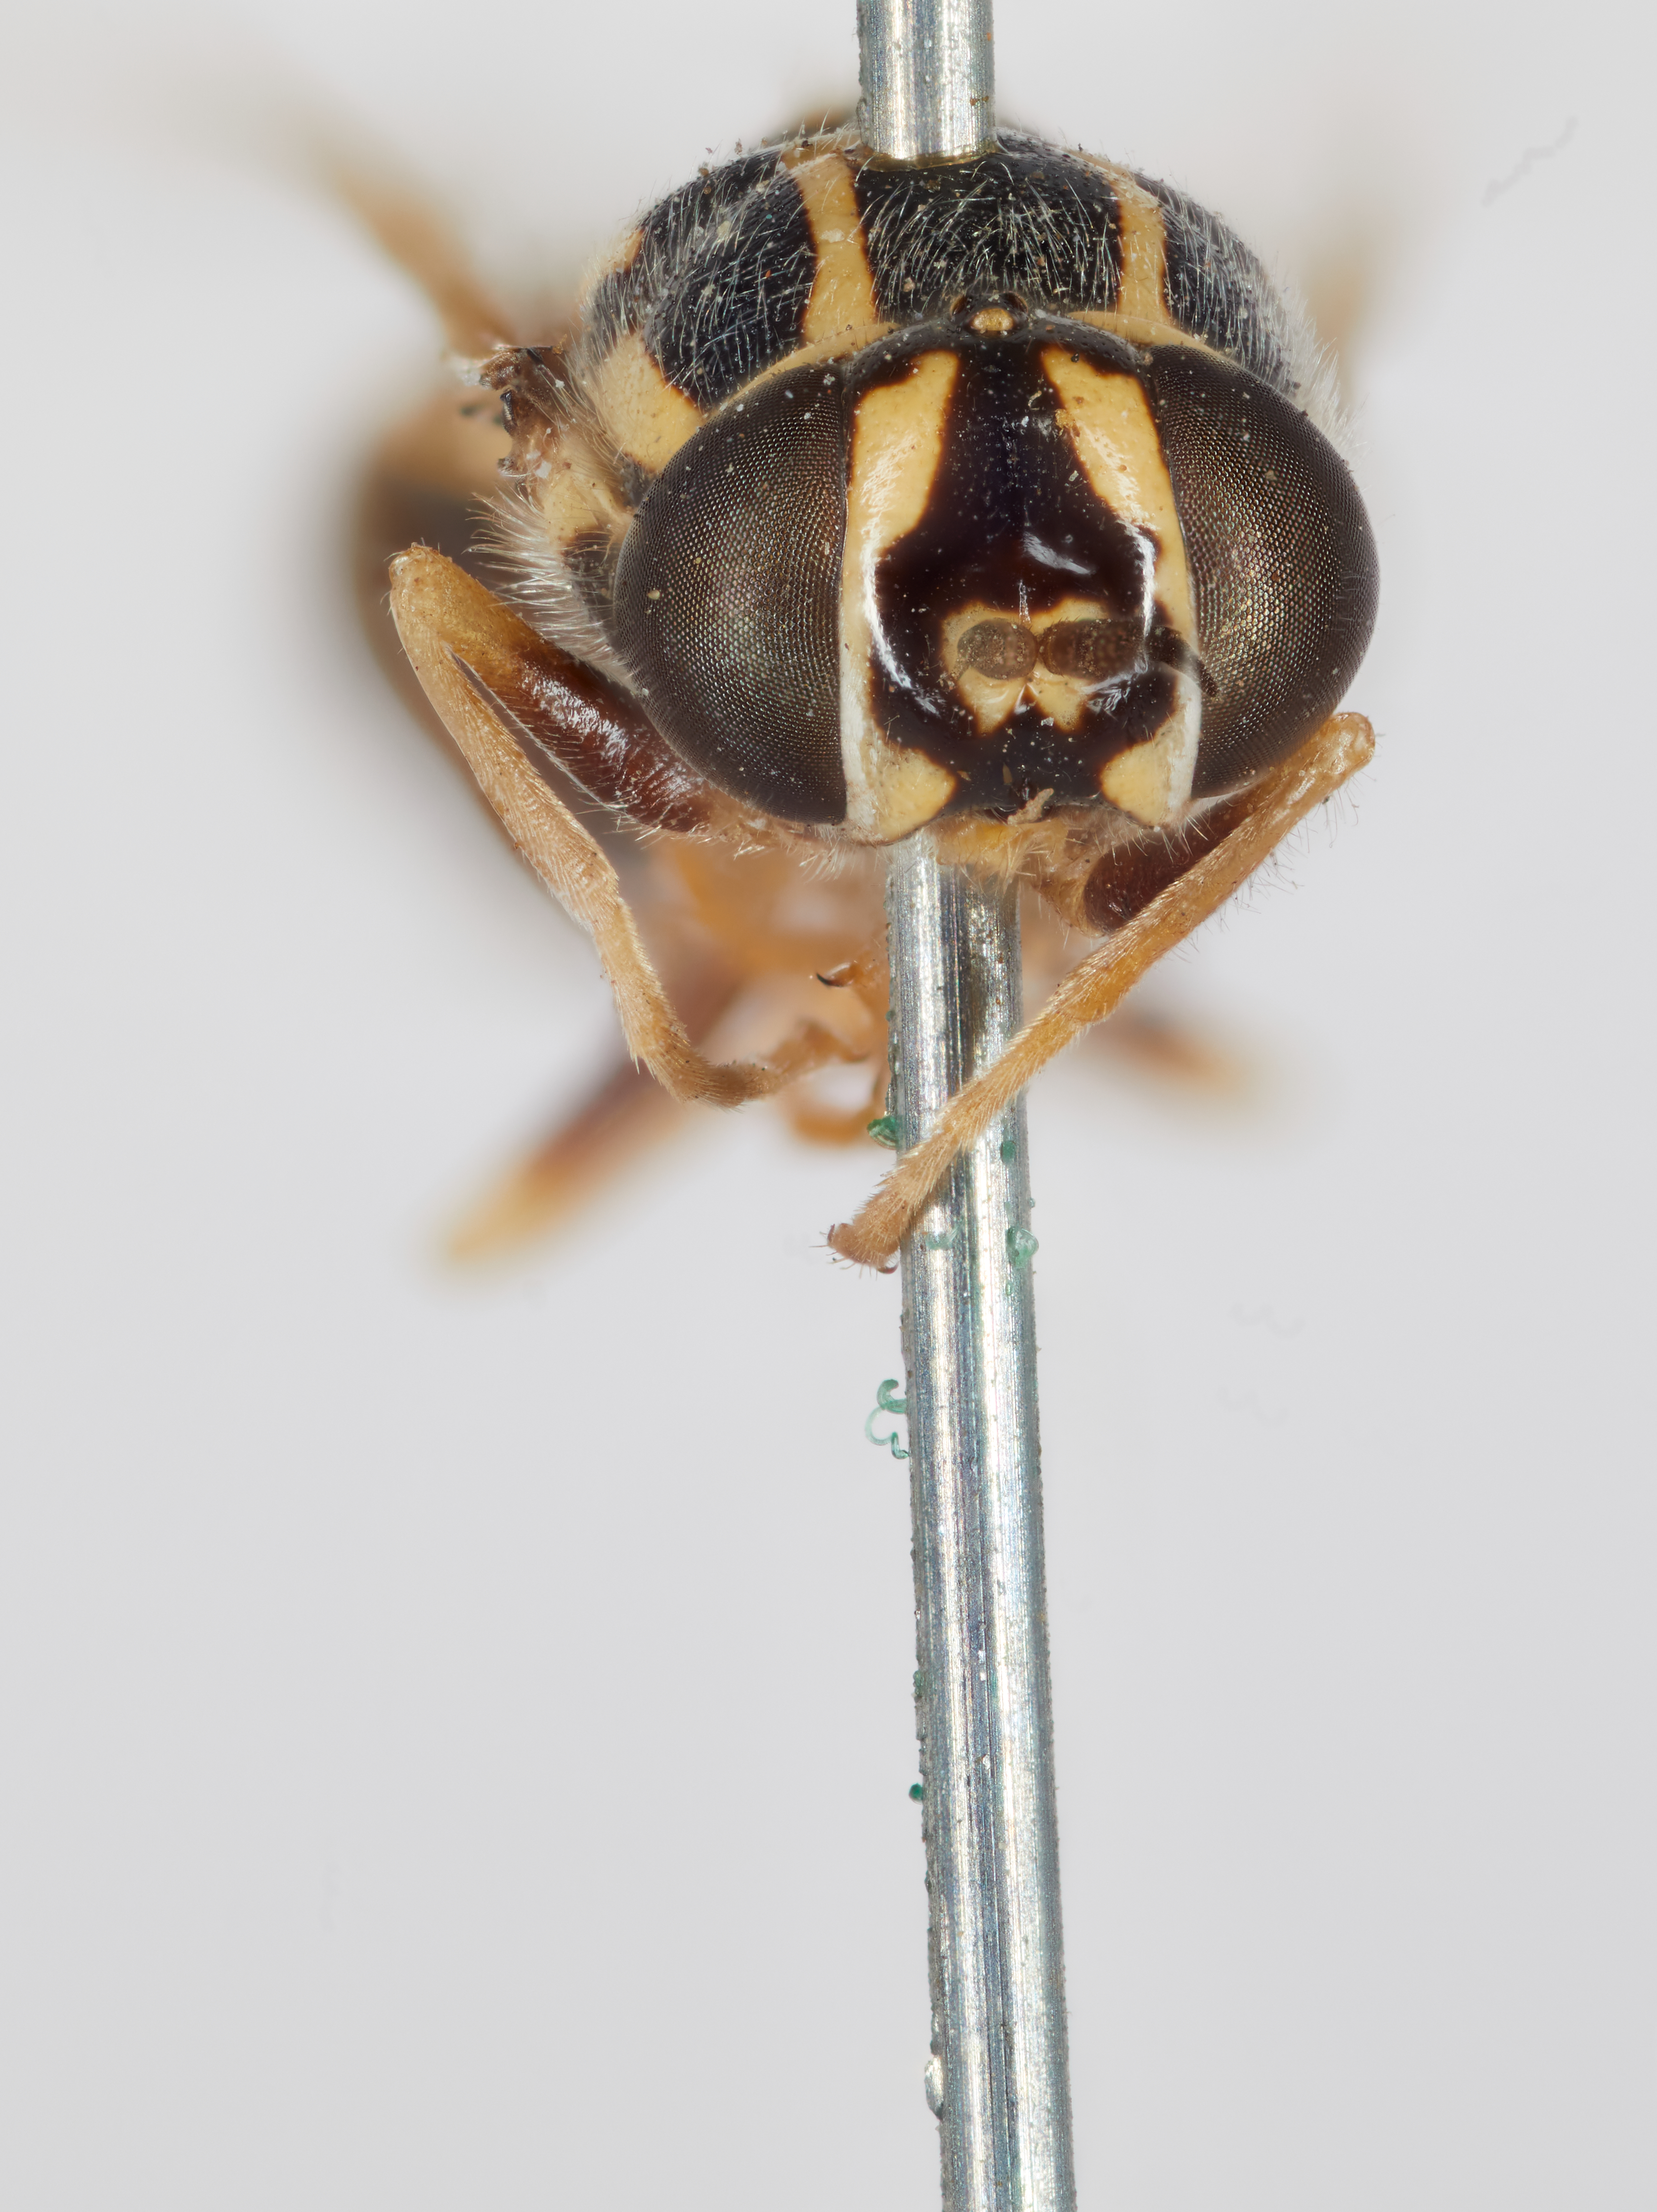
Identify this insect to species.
Euparyphus crucigerus
